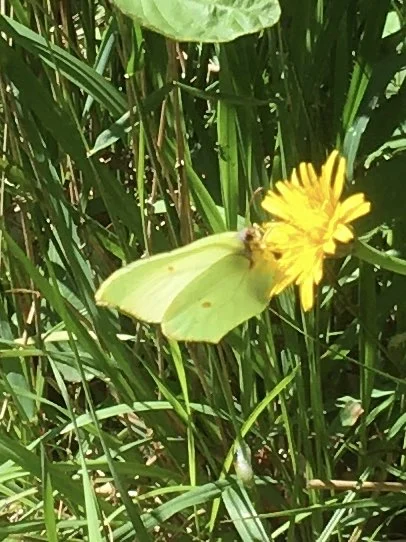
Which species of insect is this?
Gonepteryx rhamni
